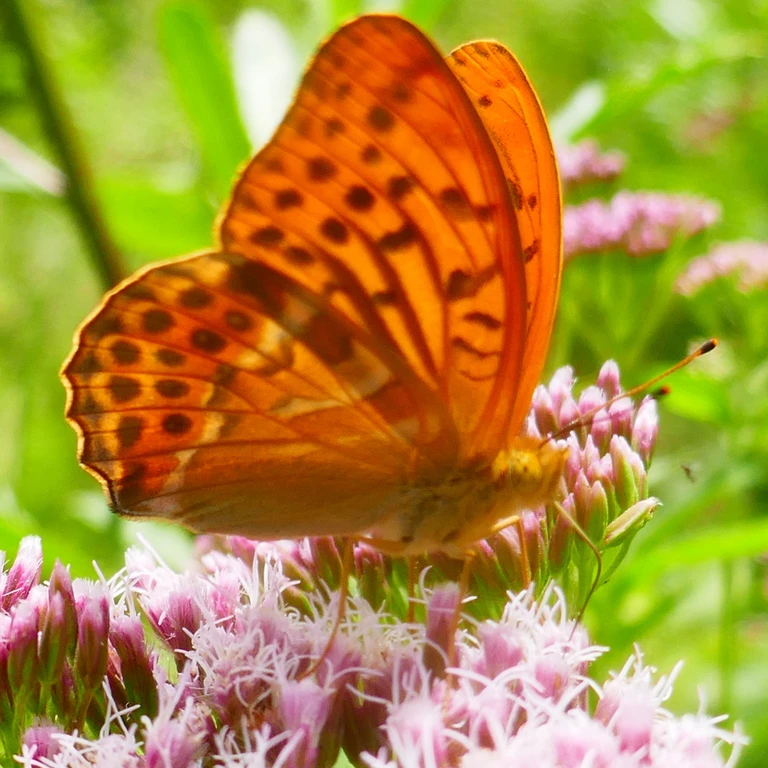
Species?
Argynnis paphia
